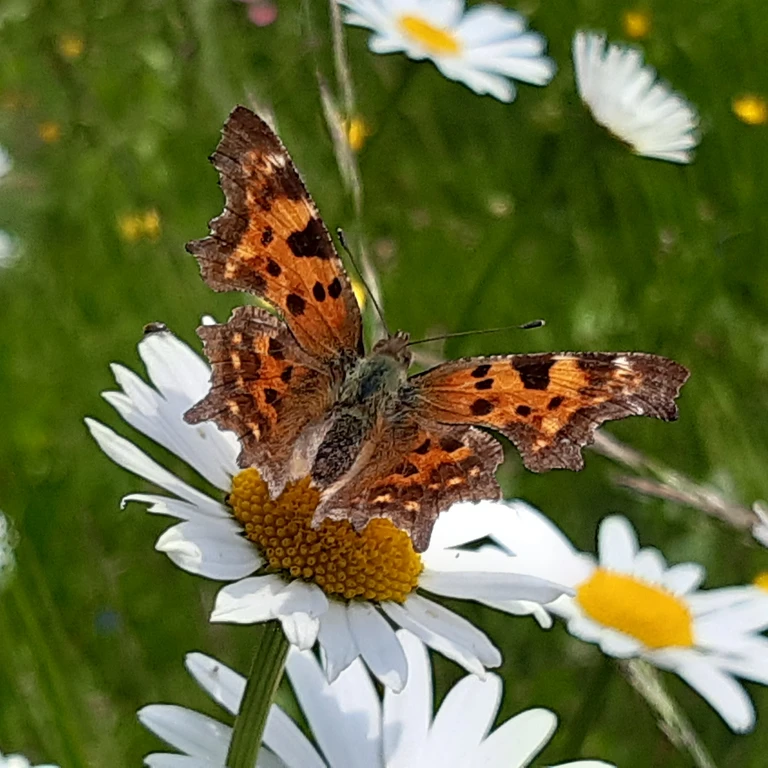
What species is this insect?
Polygonia c-album
